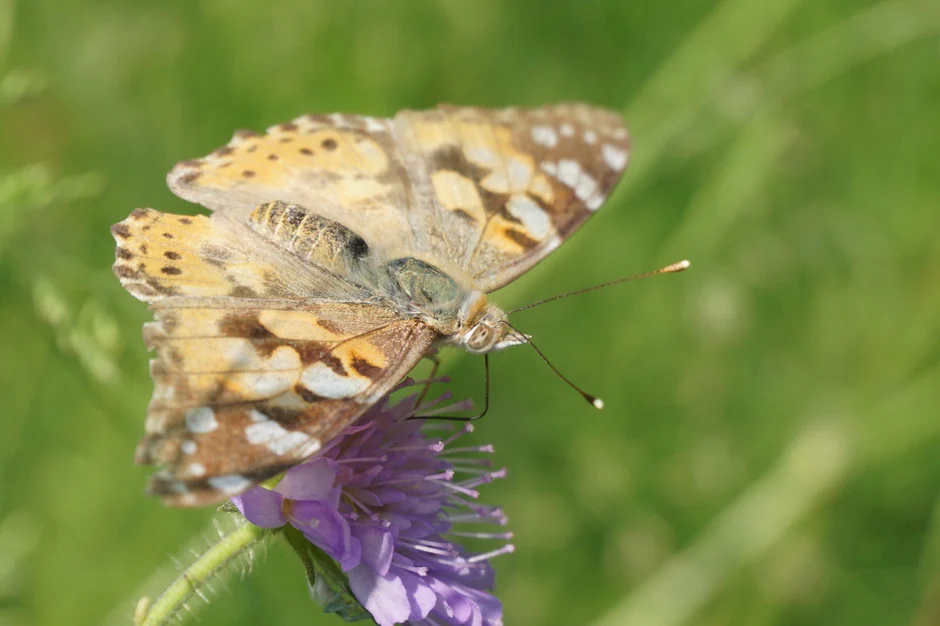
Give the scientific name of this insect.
Vanessa cardui
